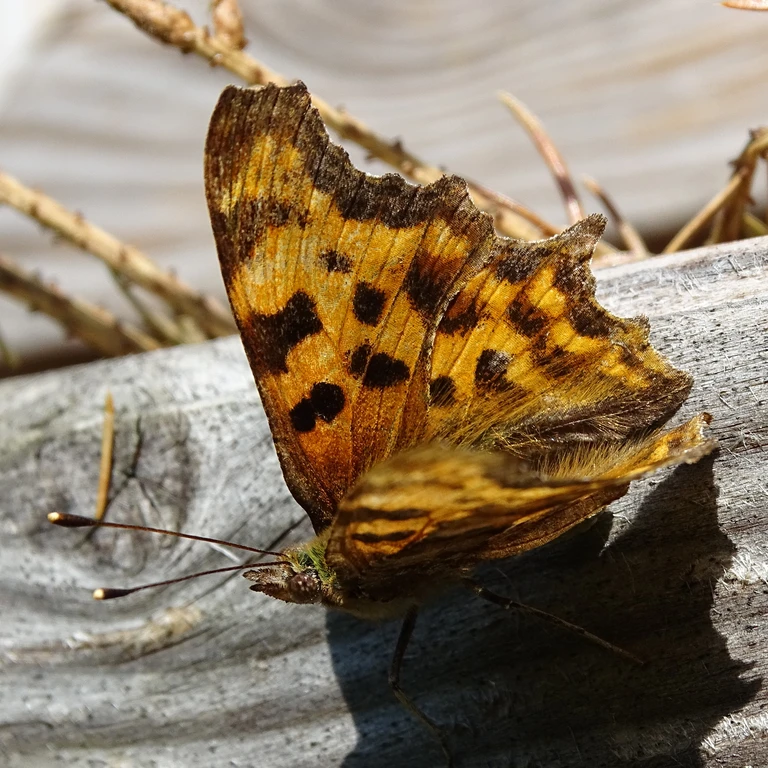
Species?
Polygonia c-album
